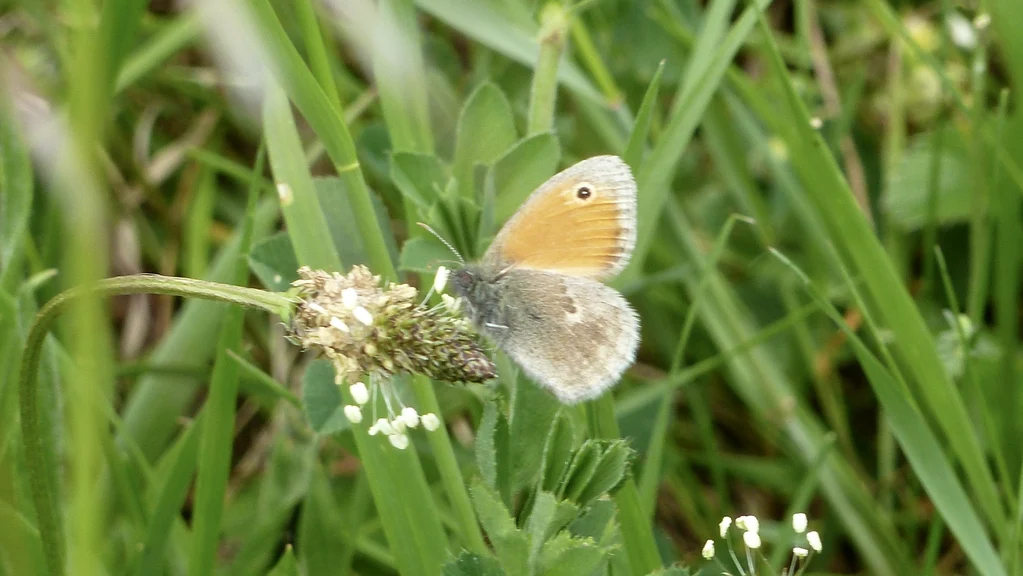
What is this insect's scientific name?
Coenonympha pamphilus
